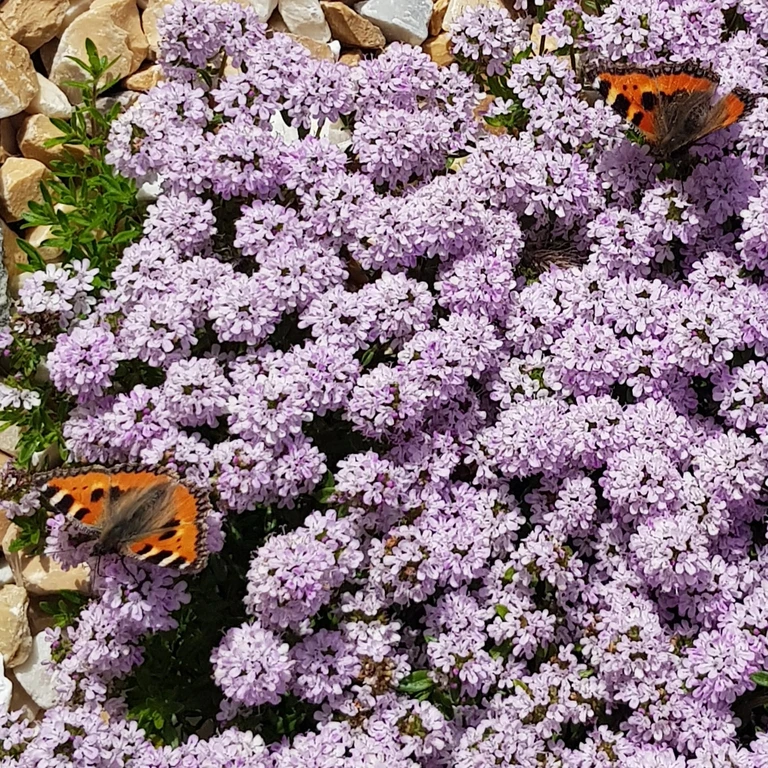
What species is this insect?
Aglais urticae
